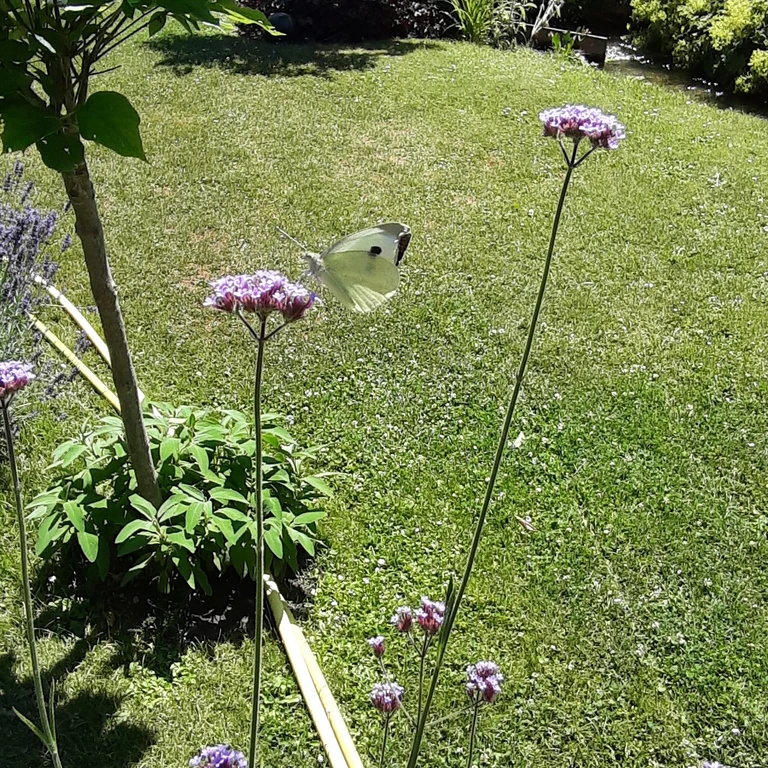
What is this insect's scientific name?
Pieris brassicae
